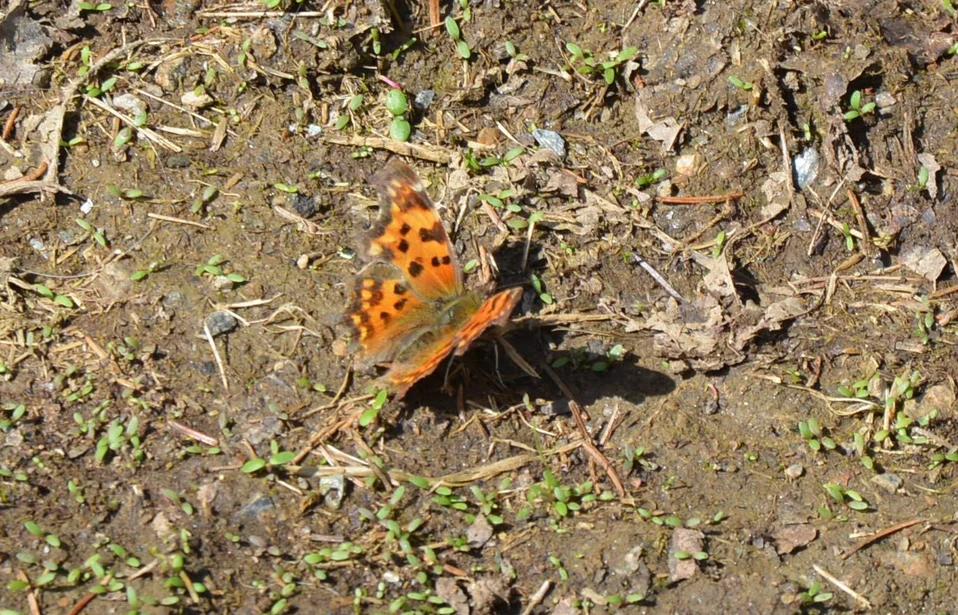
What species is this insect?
Polygonia c-album
